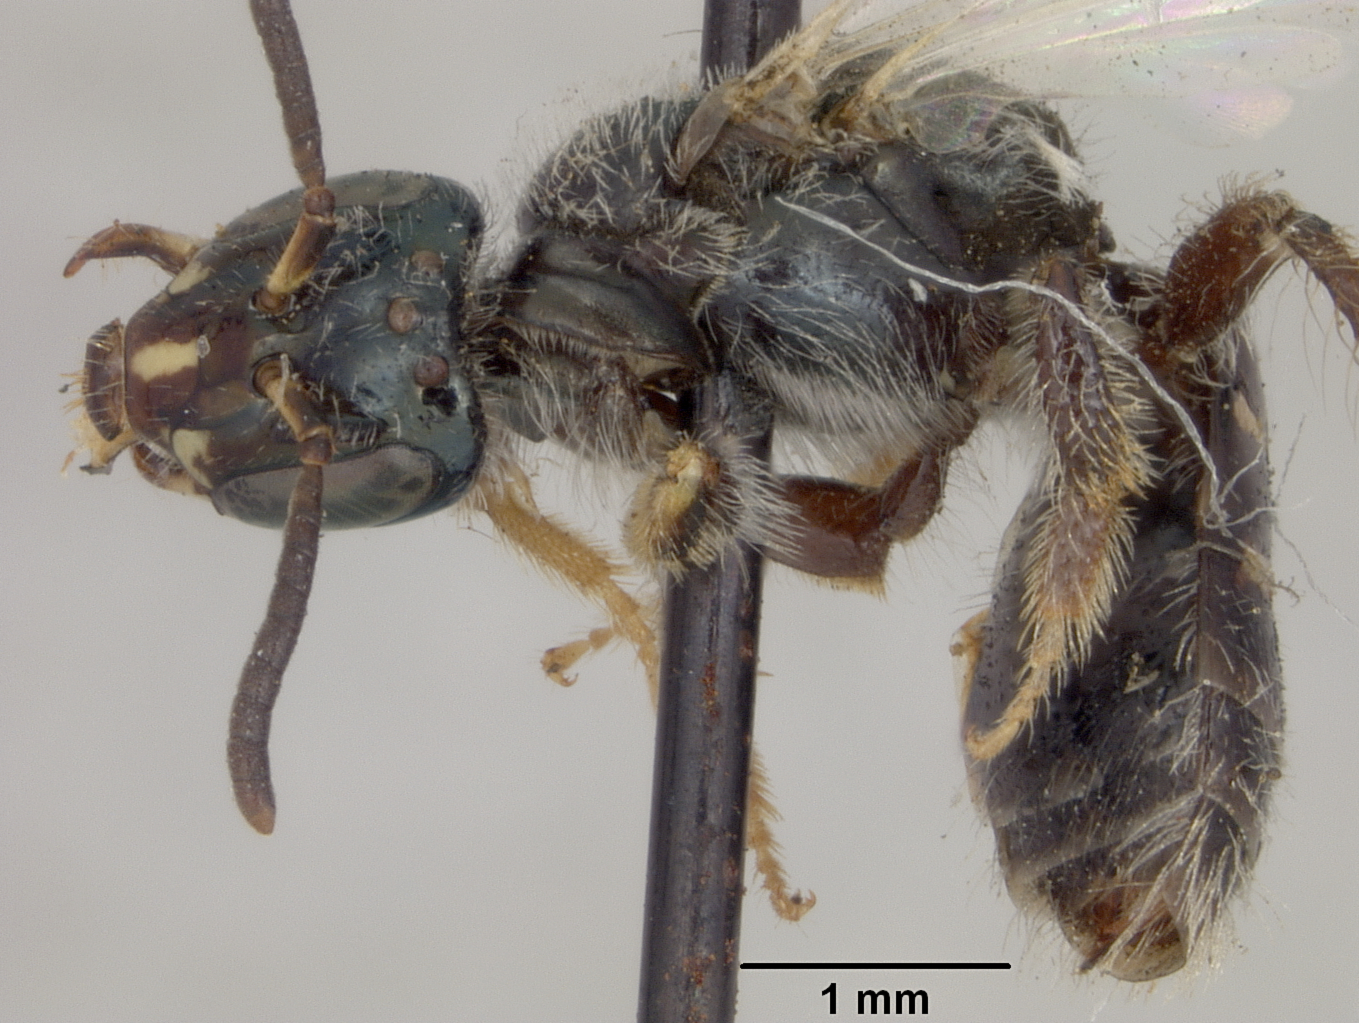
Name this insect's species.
Perdita novaeangliae
